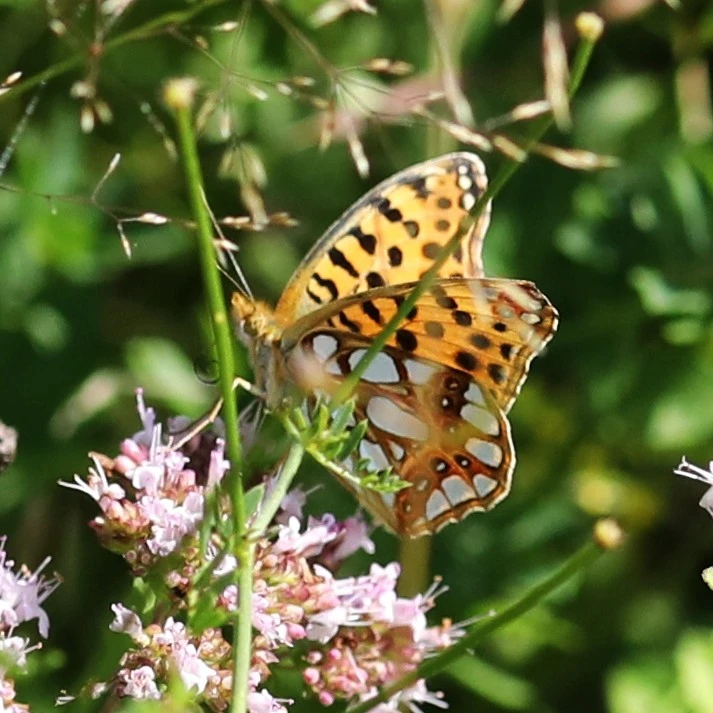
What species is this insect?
Issoria lathonia
